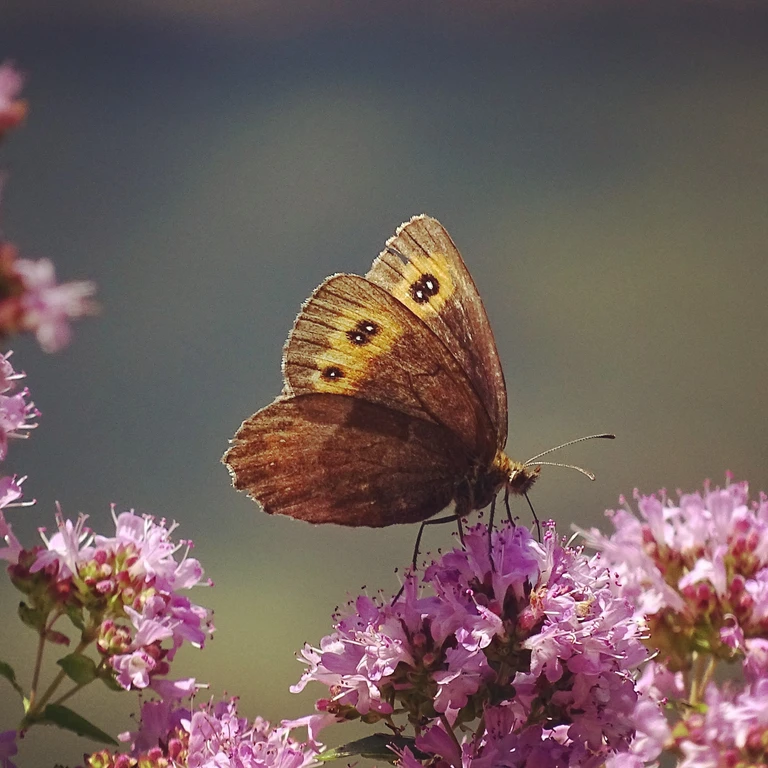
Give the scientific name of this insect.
Erebia aethiops
